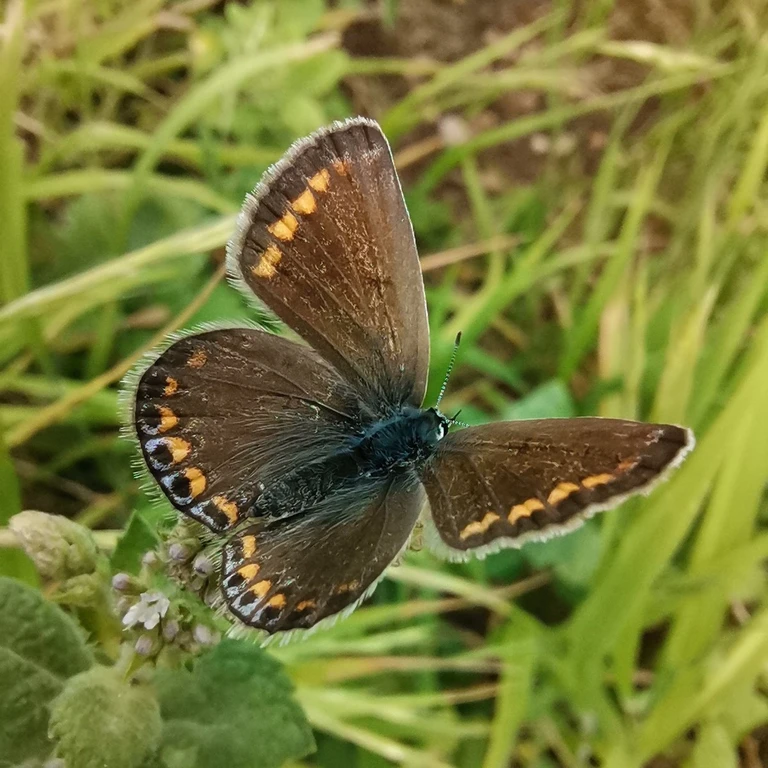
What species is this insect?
Polyommatus icarus
